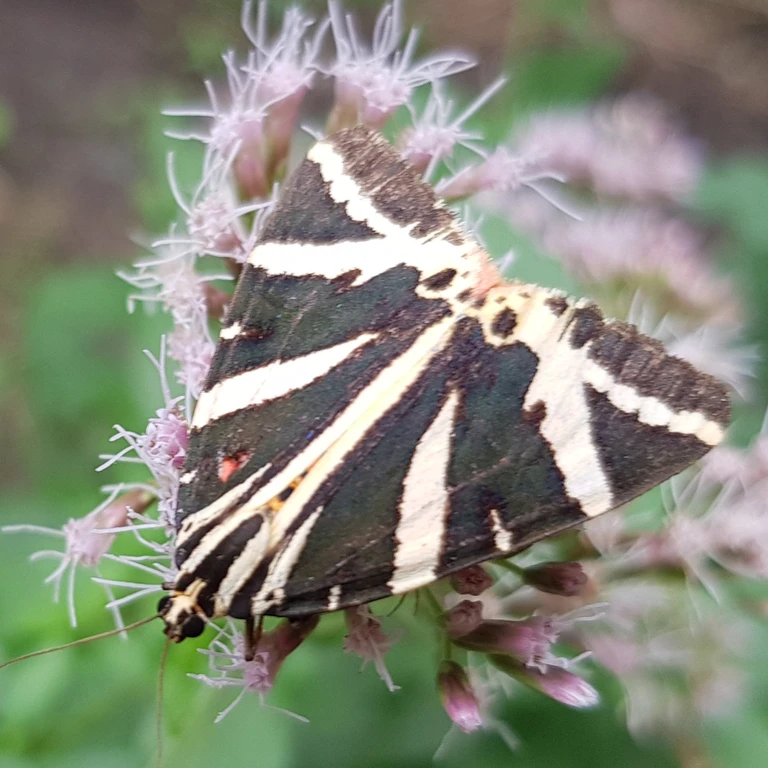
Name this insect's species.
Euplagia quadripunctaria
